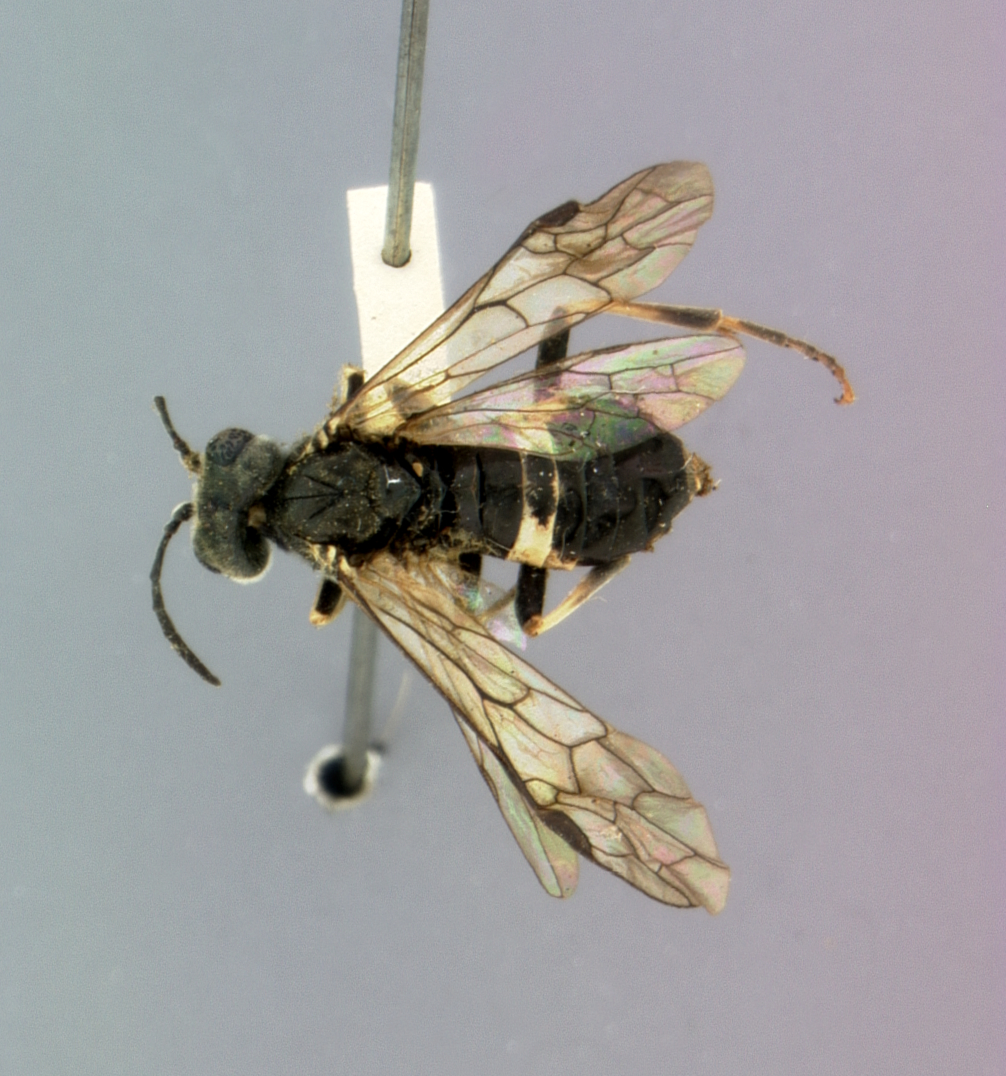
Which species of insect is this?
Macrophya fukaii
